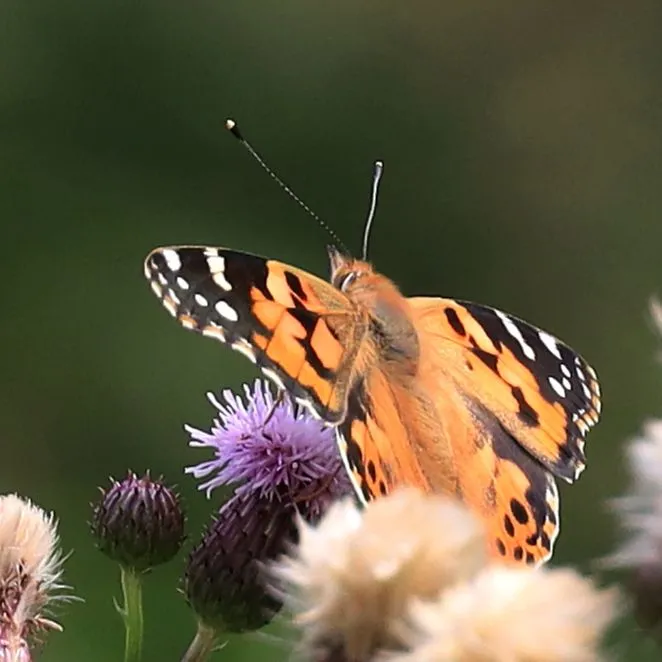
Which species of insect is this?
Vanessa cardui
